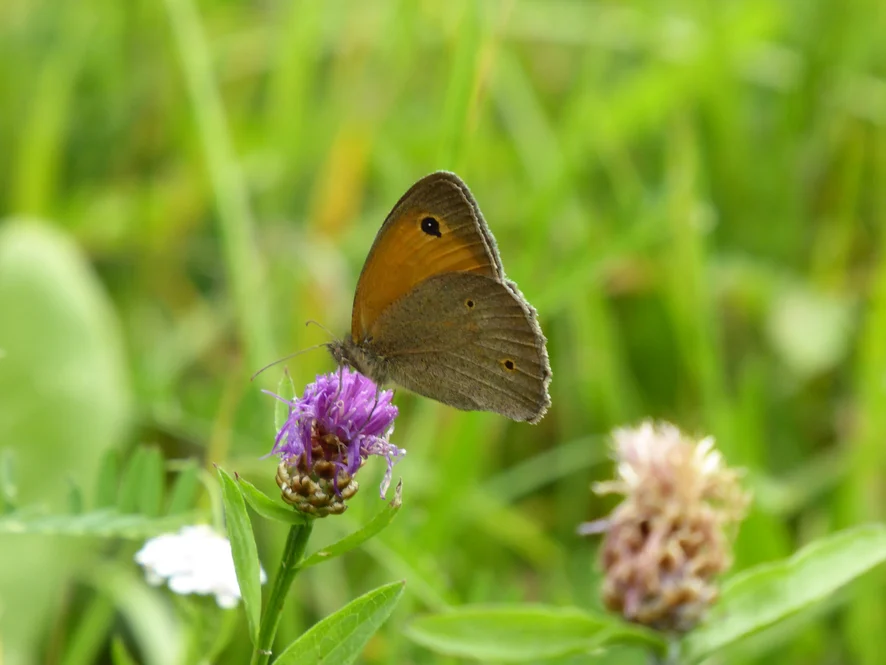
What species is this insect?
Maniola jurtina
